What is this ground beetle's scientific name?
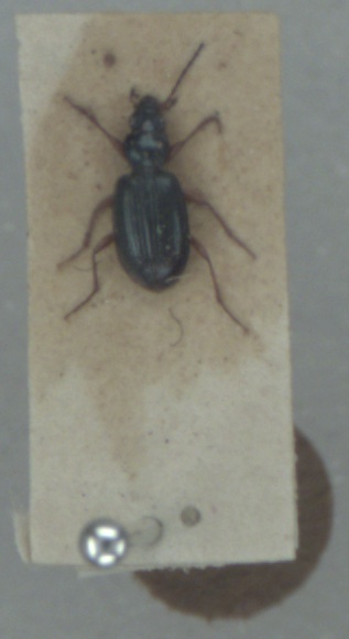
Bembidion monticola
